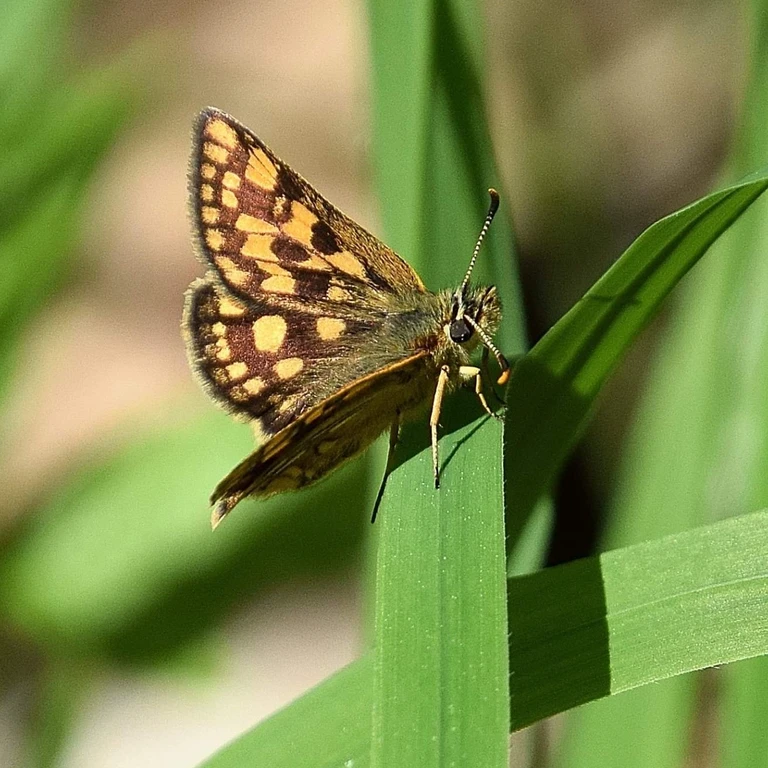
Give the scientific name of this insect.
Carterocephalus palaemon
